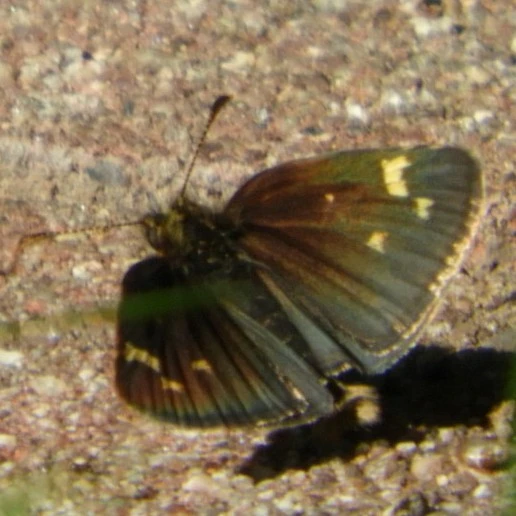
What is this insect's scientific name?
Heteropterus morpheus
